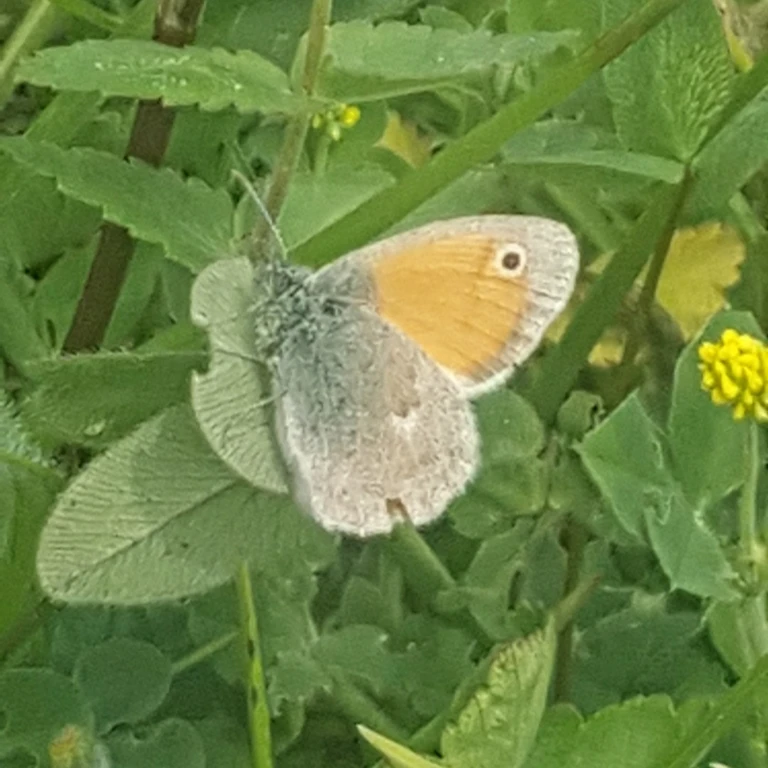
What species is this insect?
Coenonympha pamphilus
